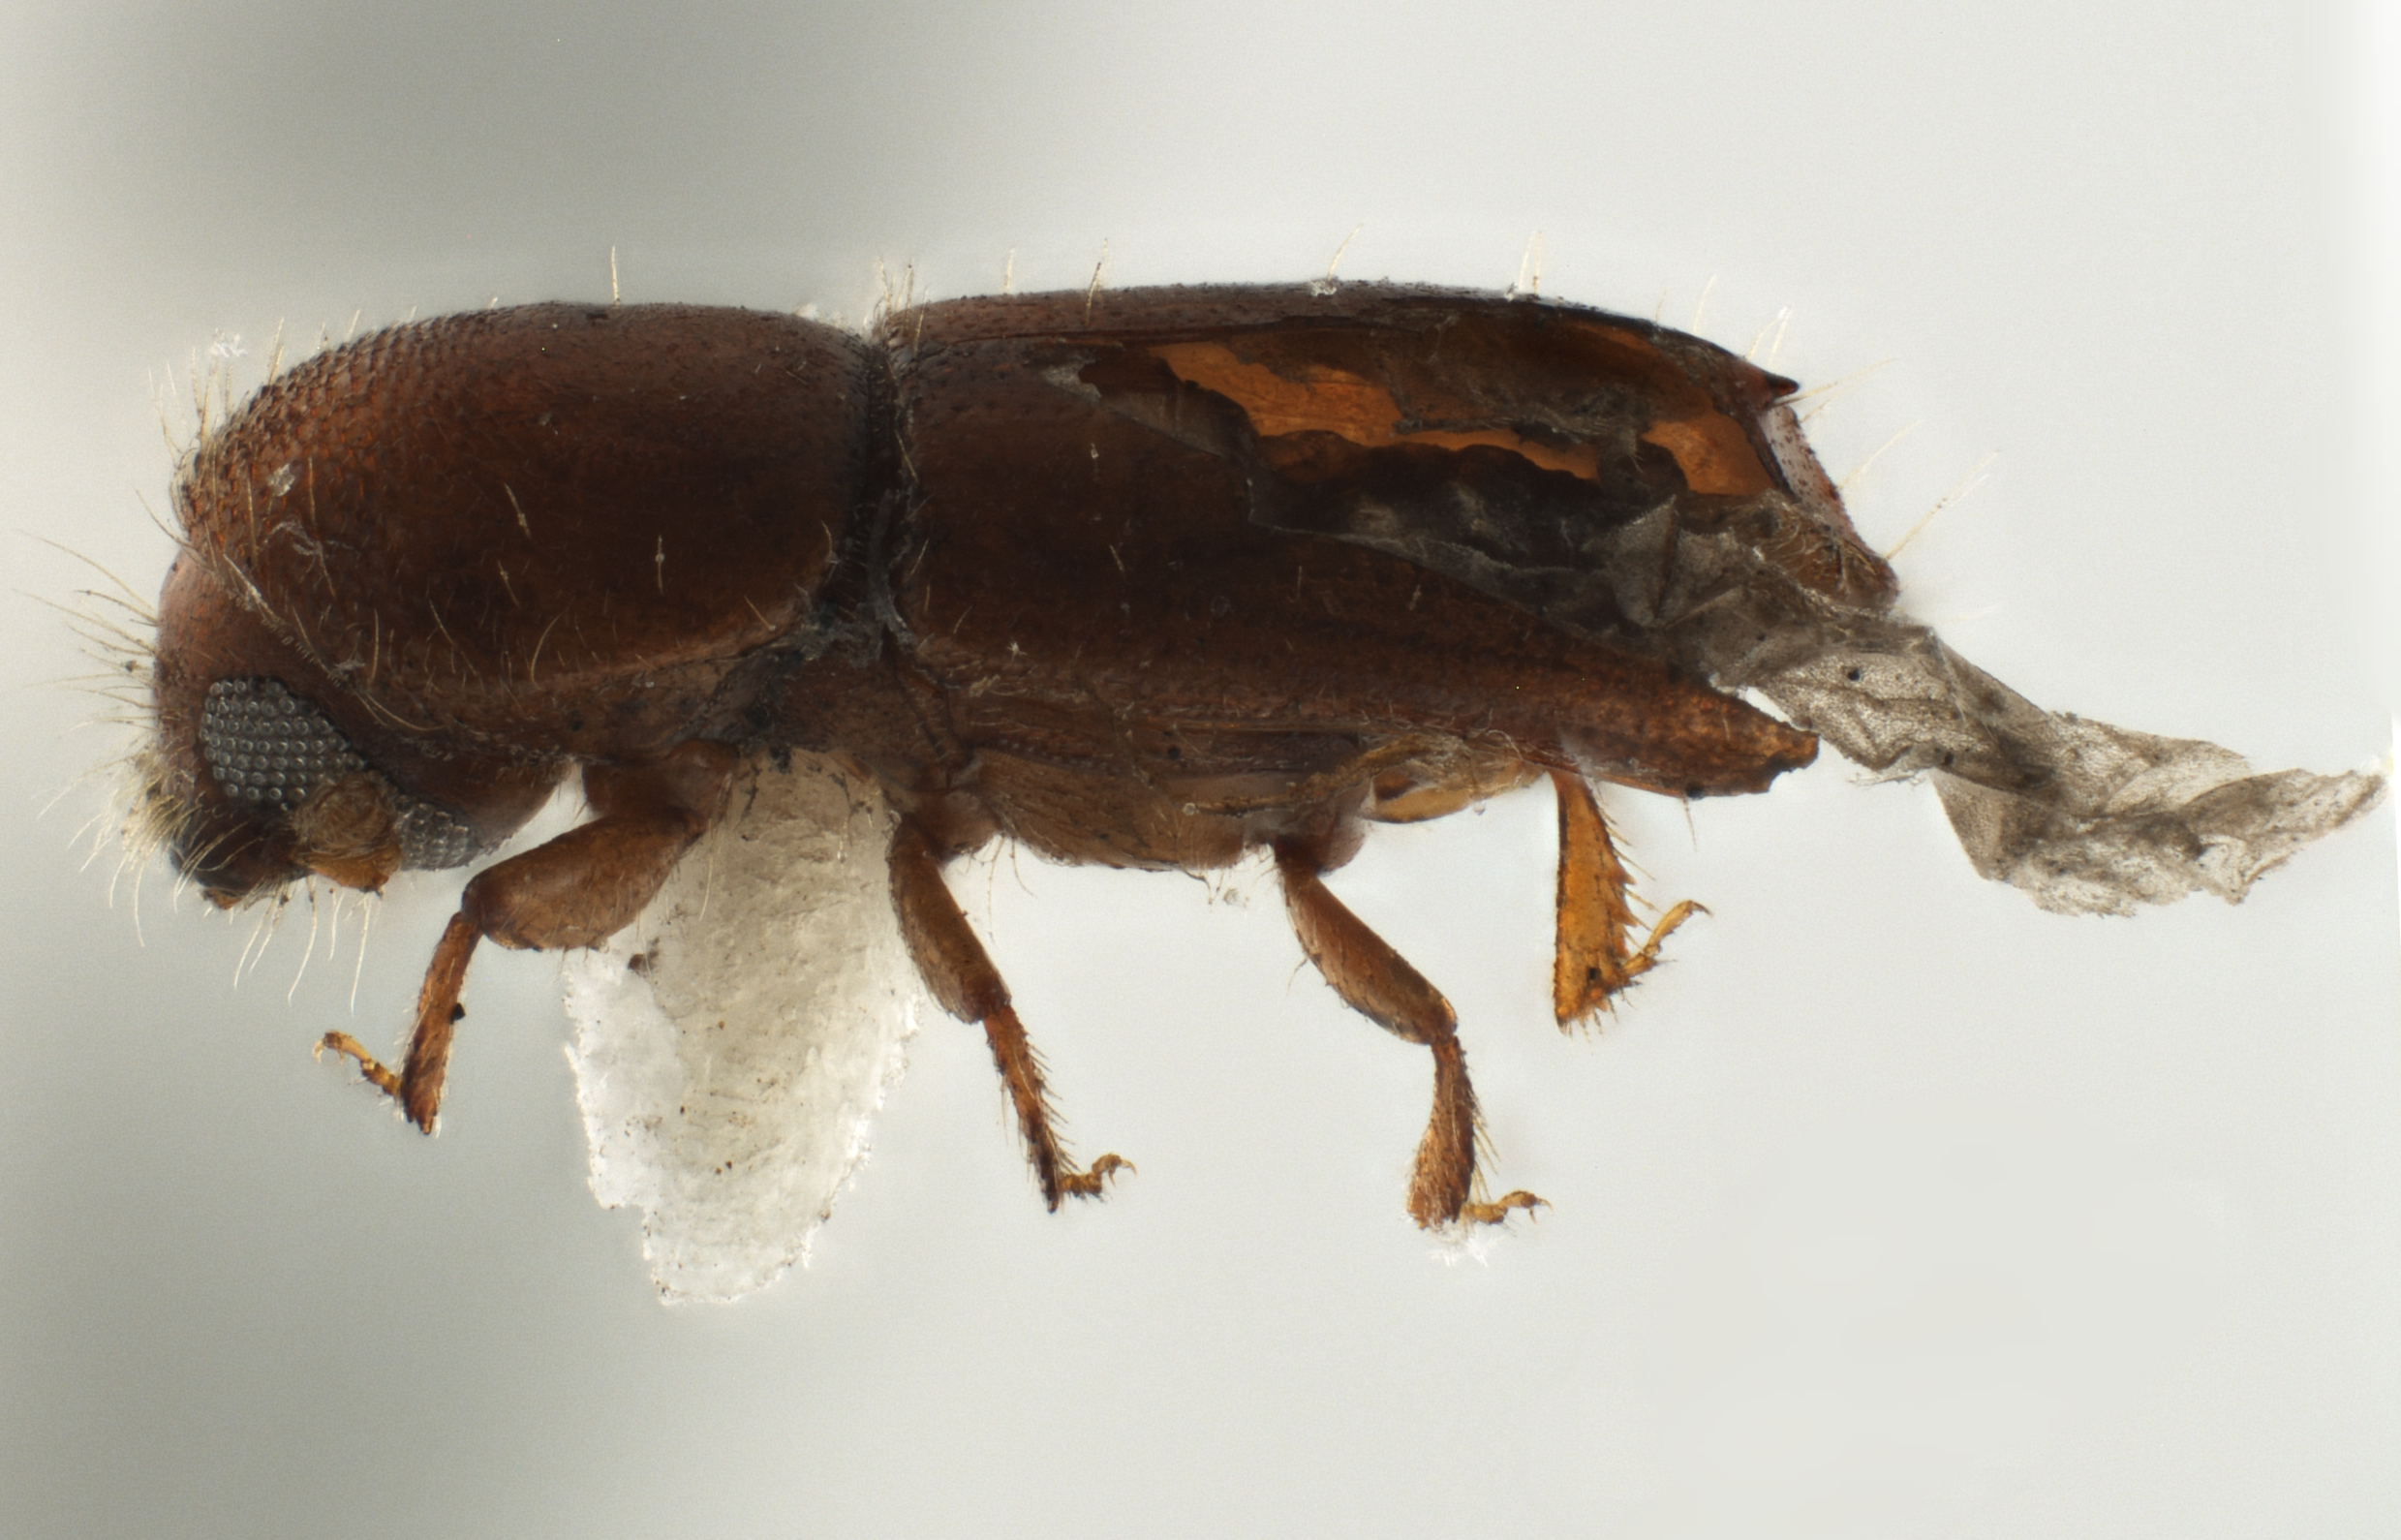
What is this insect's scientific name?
Debus pumilus
